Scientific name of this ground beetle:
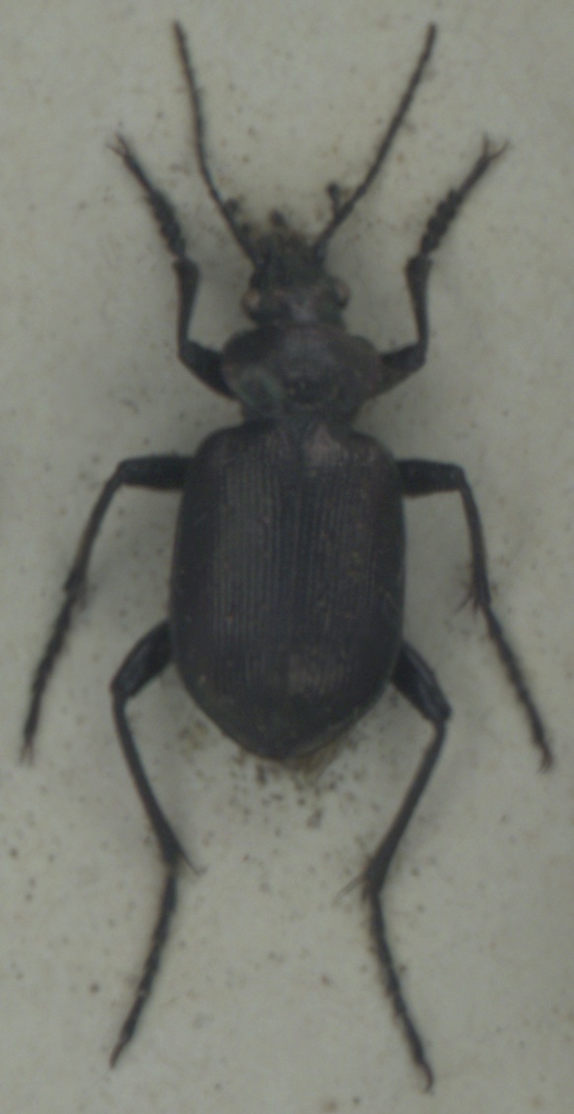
Calosoma inquisitor
